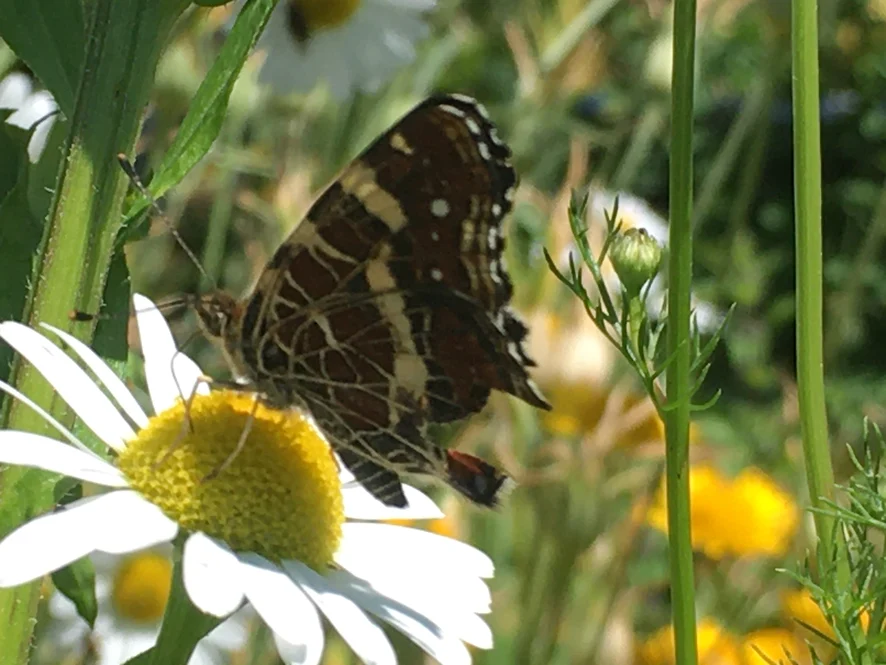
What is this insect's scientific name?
Araschnia levana
